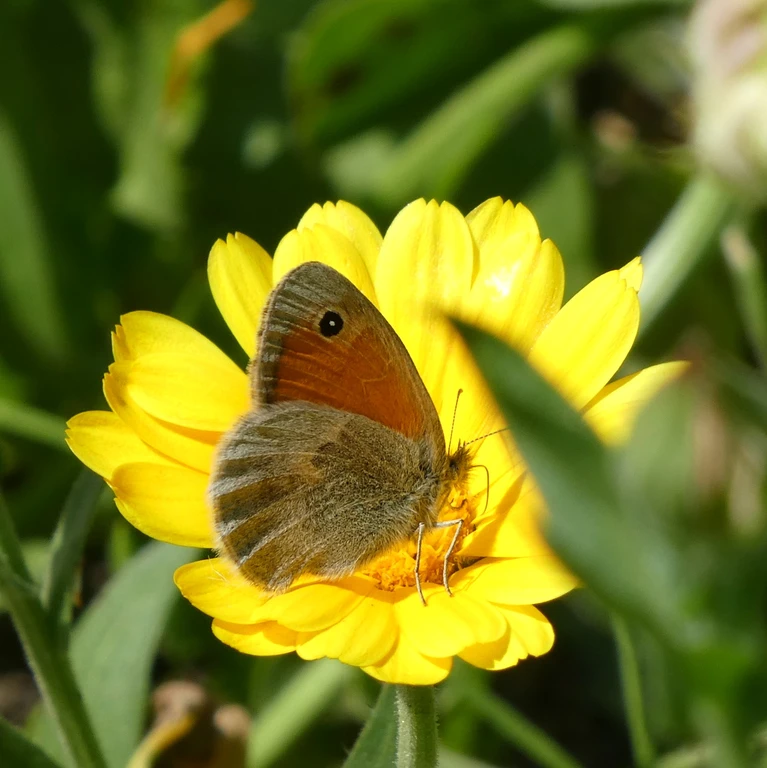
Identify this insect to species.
Coenonympha pamphilus
